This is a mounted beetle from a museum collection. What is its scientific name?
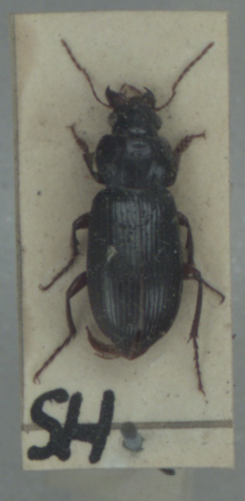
Amara convexiuscula
